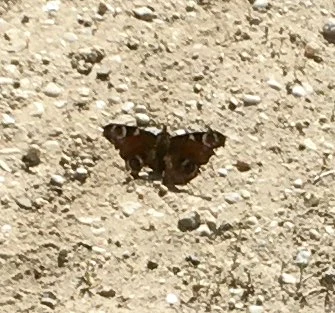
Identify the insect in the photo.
Aglais io
